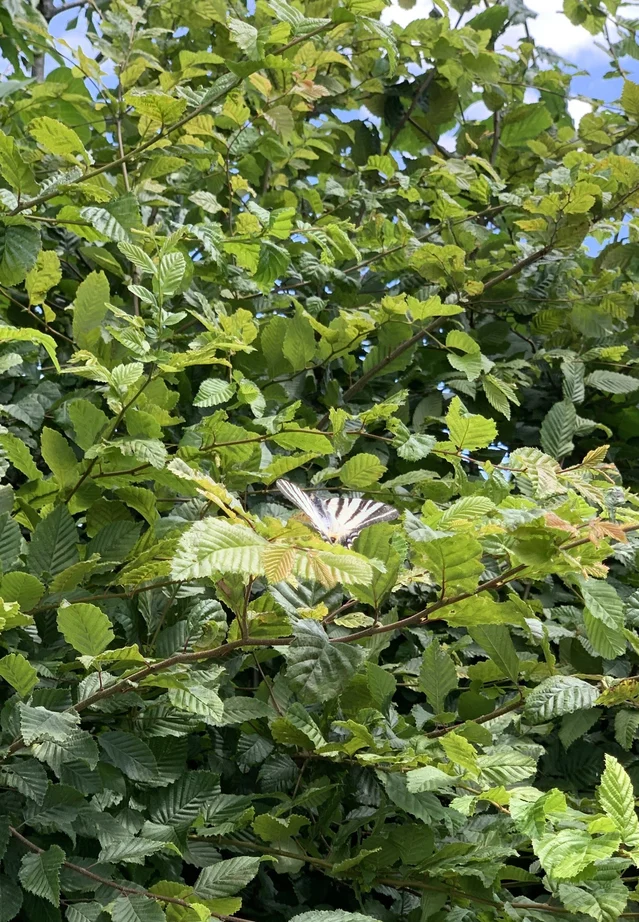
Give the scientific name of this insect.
Iphiclides podalirius
